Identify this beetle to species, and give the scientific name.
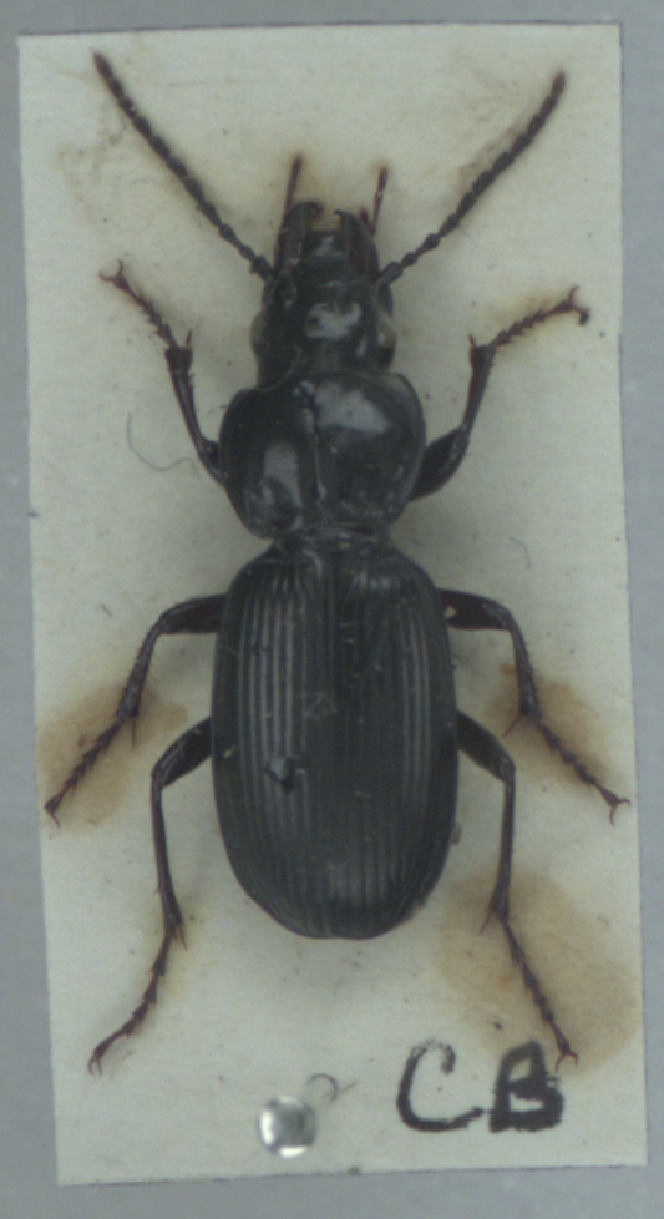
Pterostichus madidus
